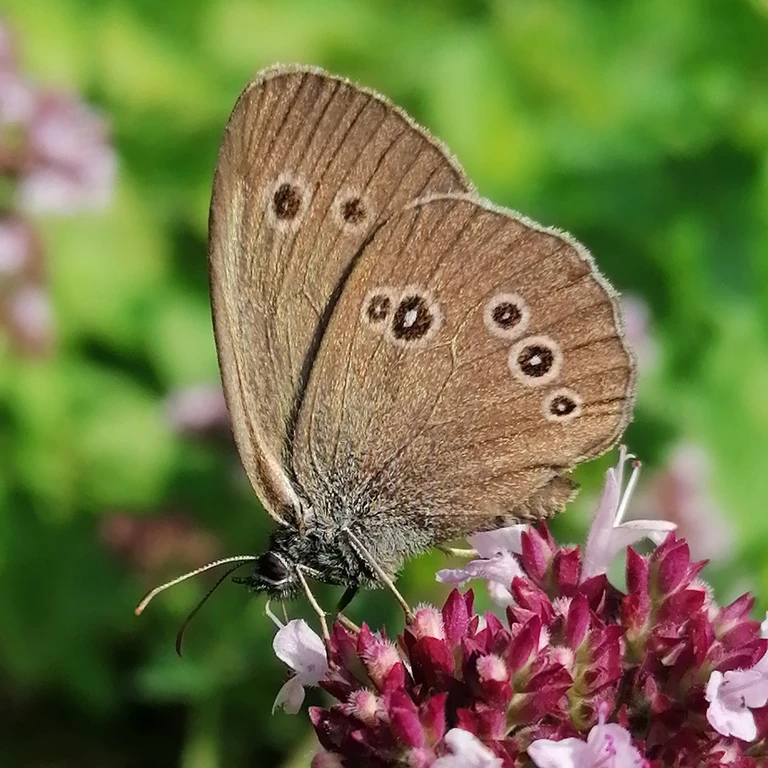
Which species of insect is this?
Aphantopus hyperantus
